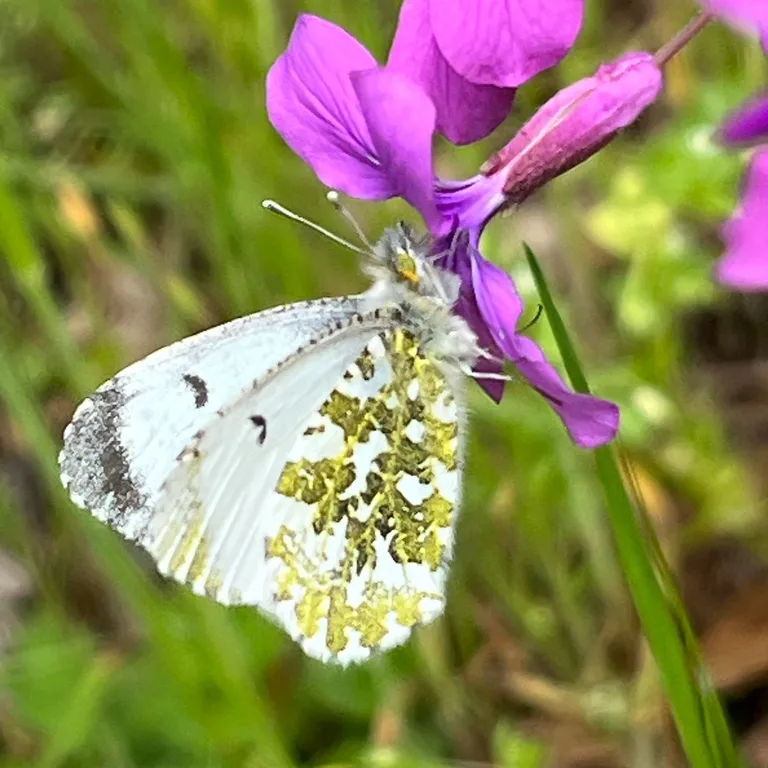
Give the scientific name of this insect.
Anthocharis cardamines
